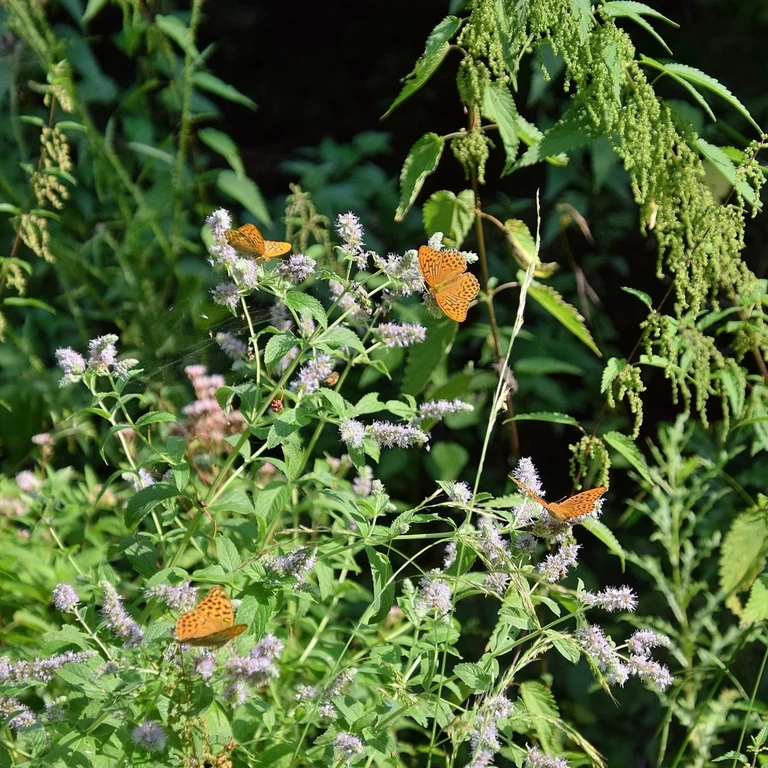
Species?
Argynnis paphia
